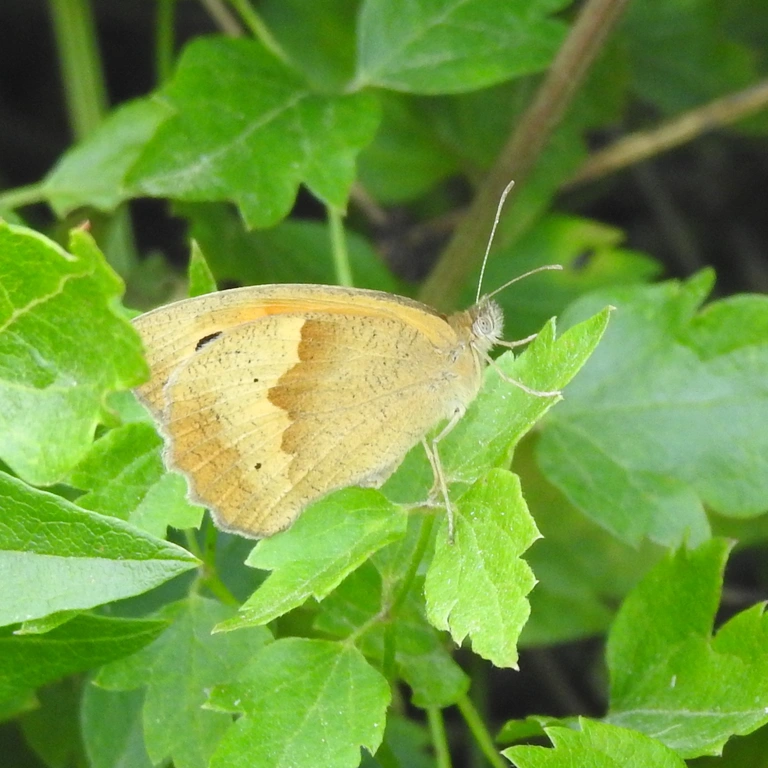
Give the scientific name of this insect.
Maniola jurtina
